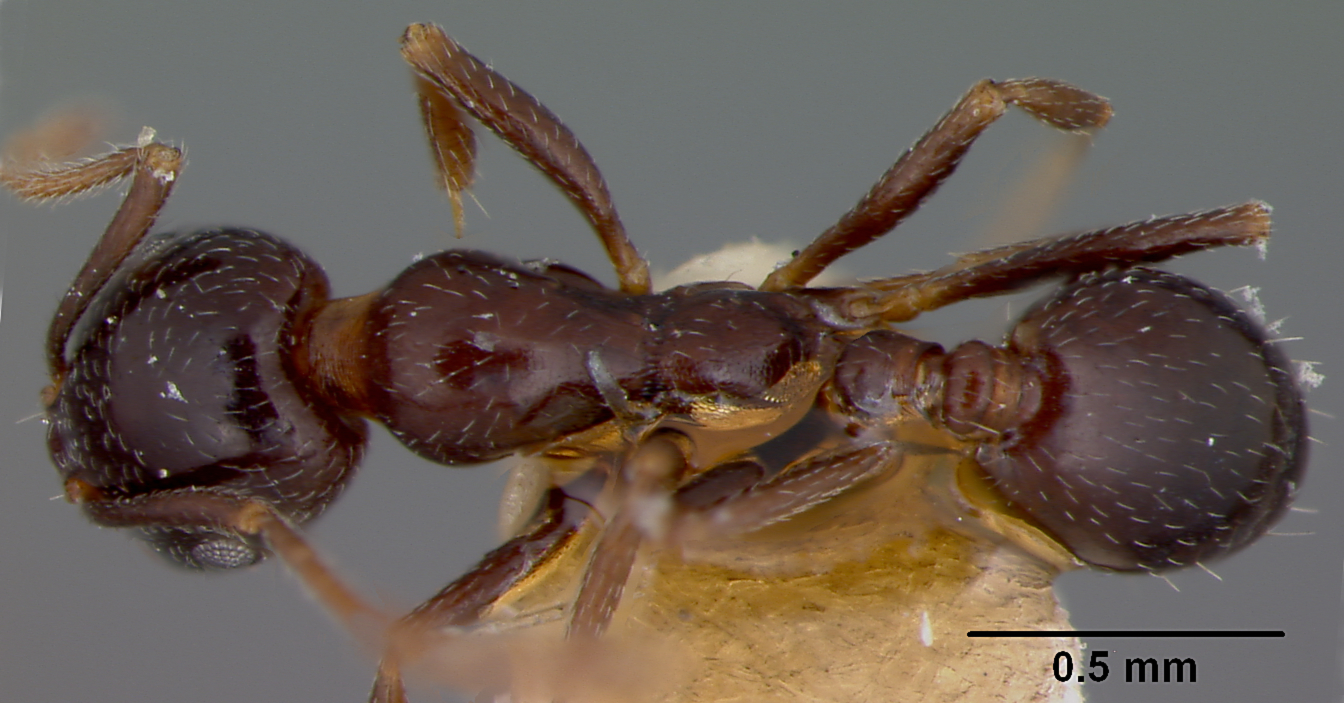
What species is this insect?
Monomorium hesperium
